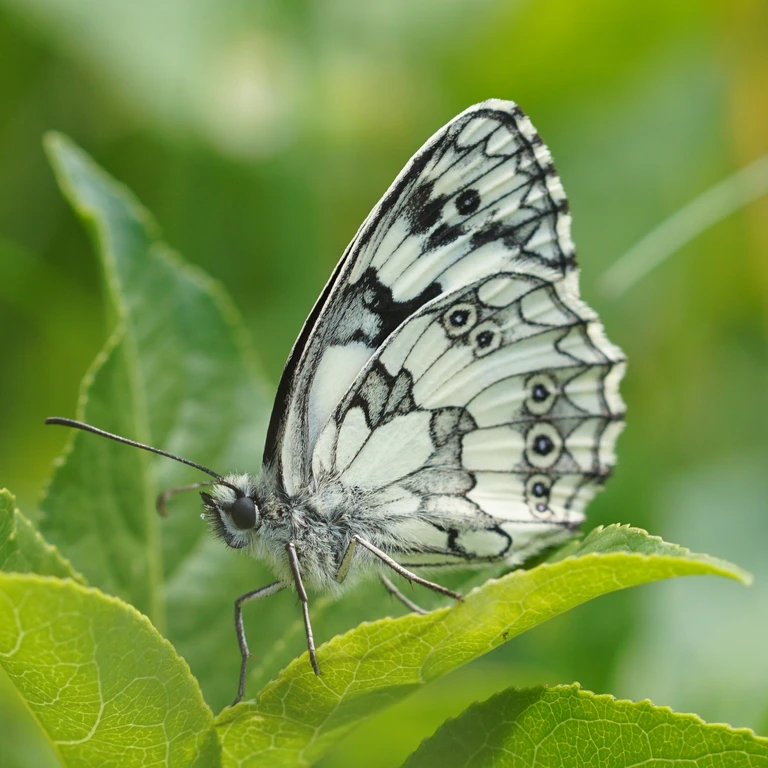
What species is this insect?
Melanargia galathea
